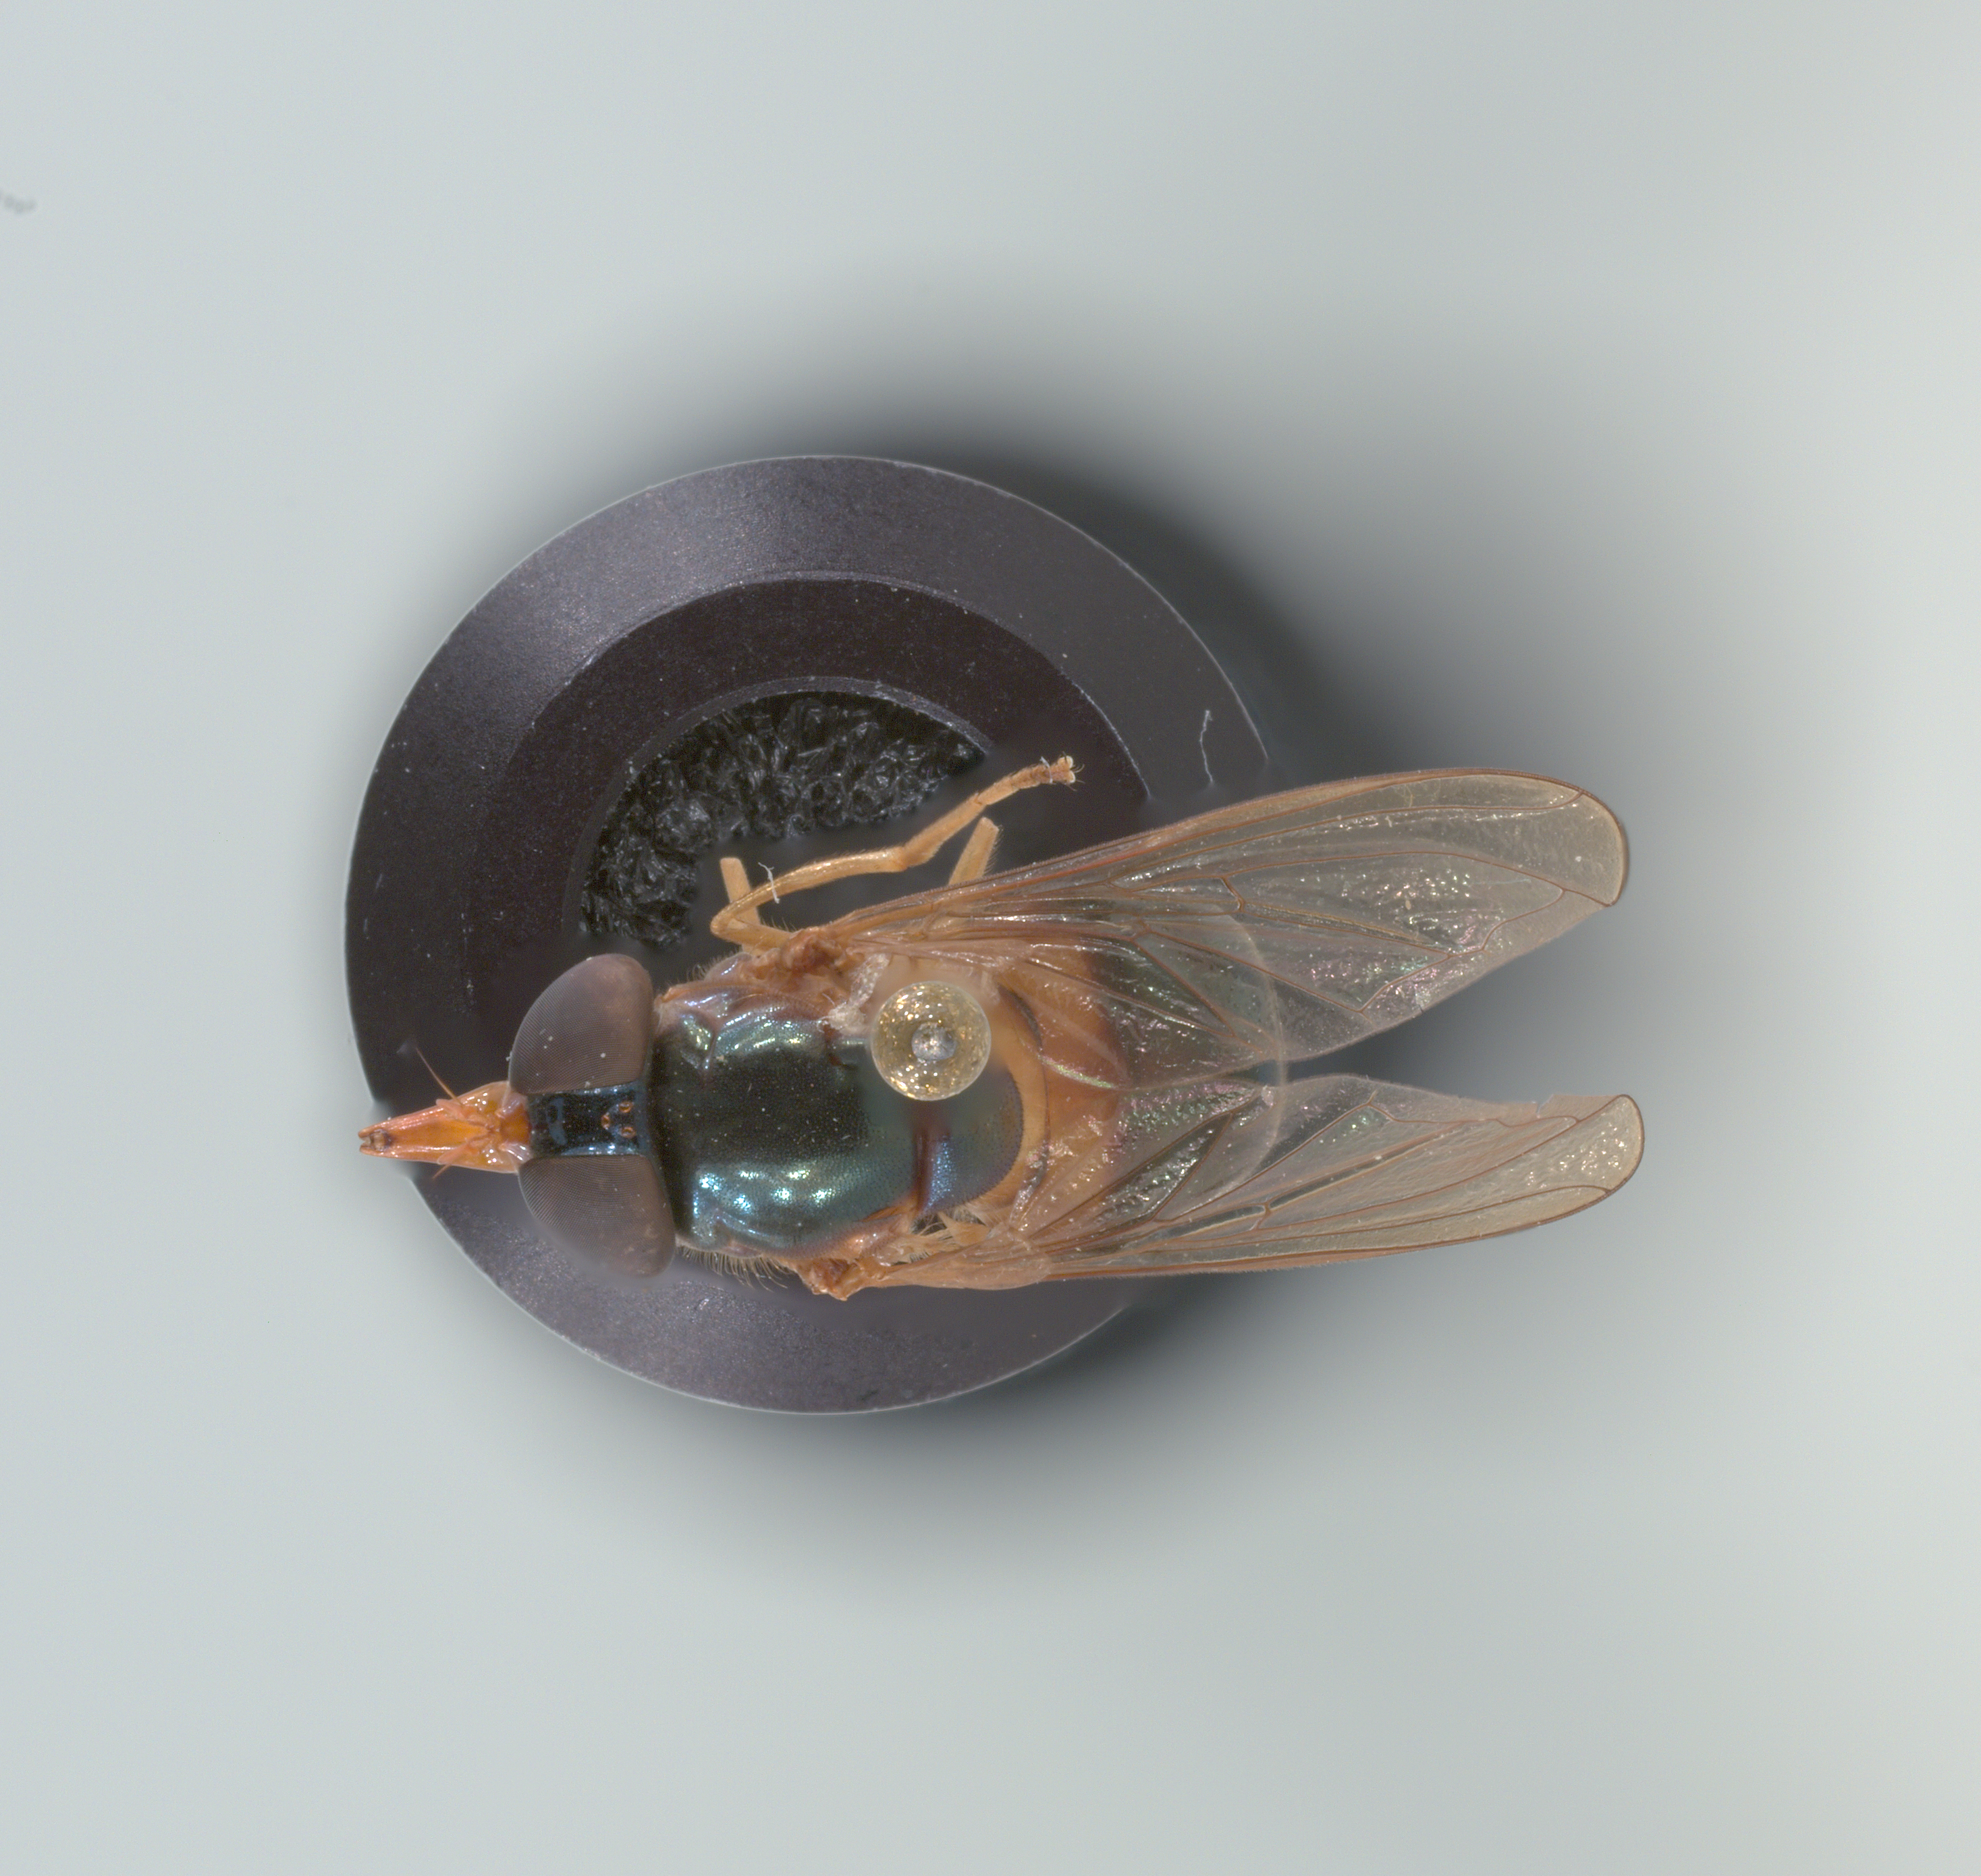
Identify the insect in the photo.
Rhingia caerulescens
